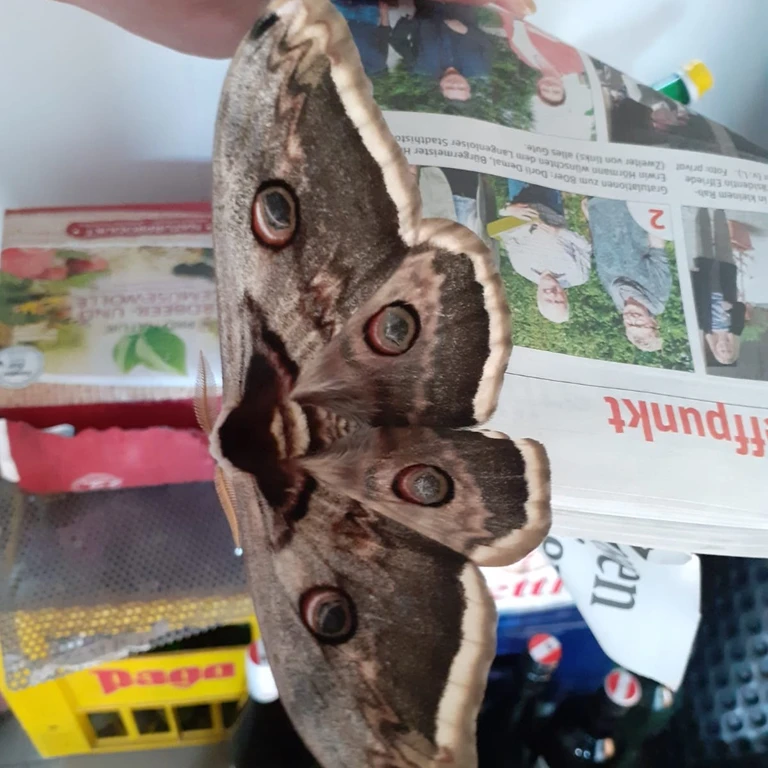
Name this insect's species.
Saturnia pyri
